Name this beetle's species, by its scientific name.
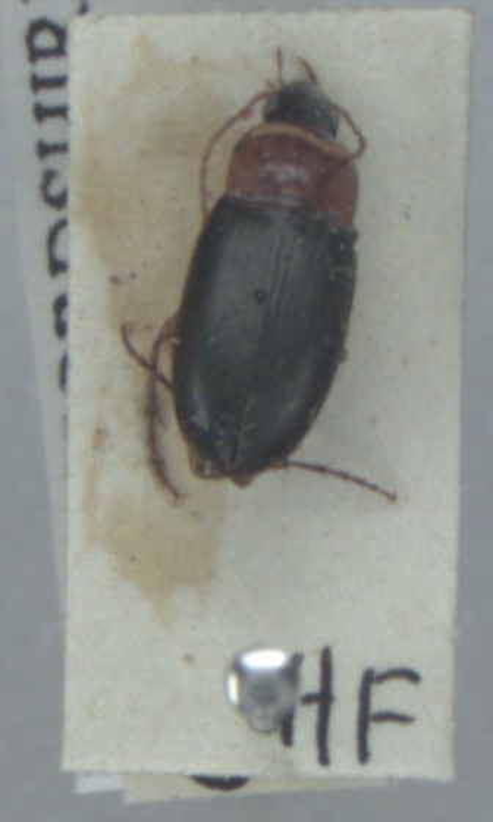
Calathus melanocephalus
